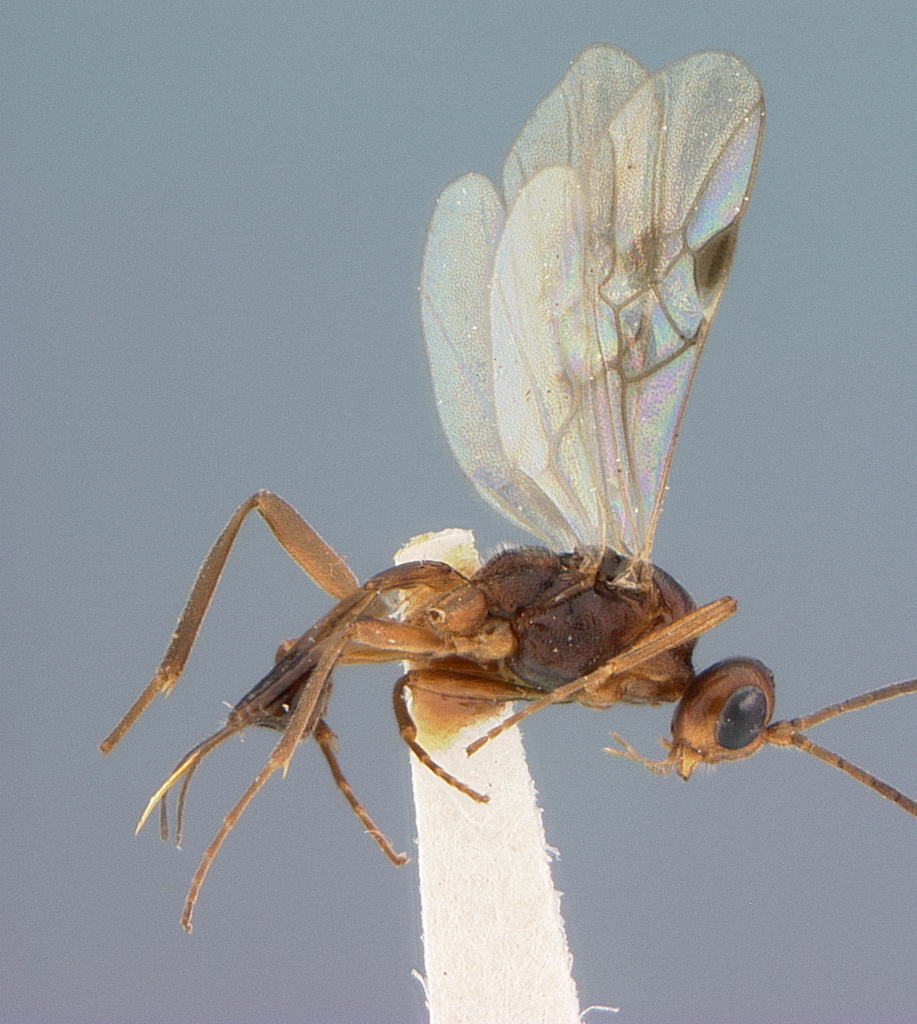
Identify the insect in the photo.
Meteorus hypophloei
